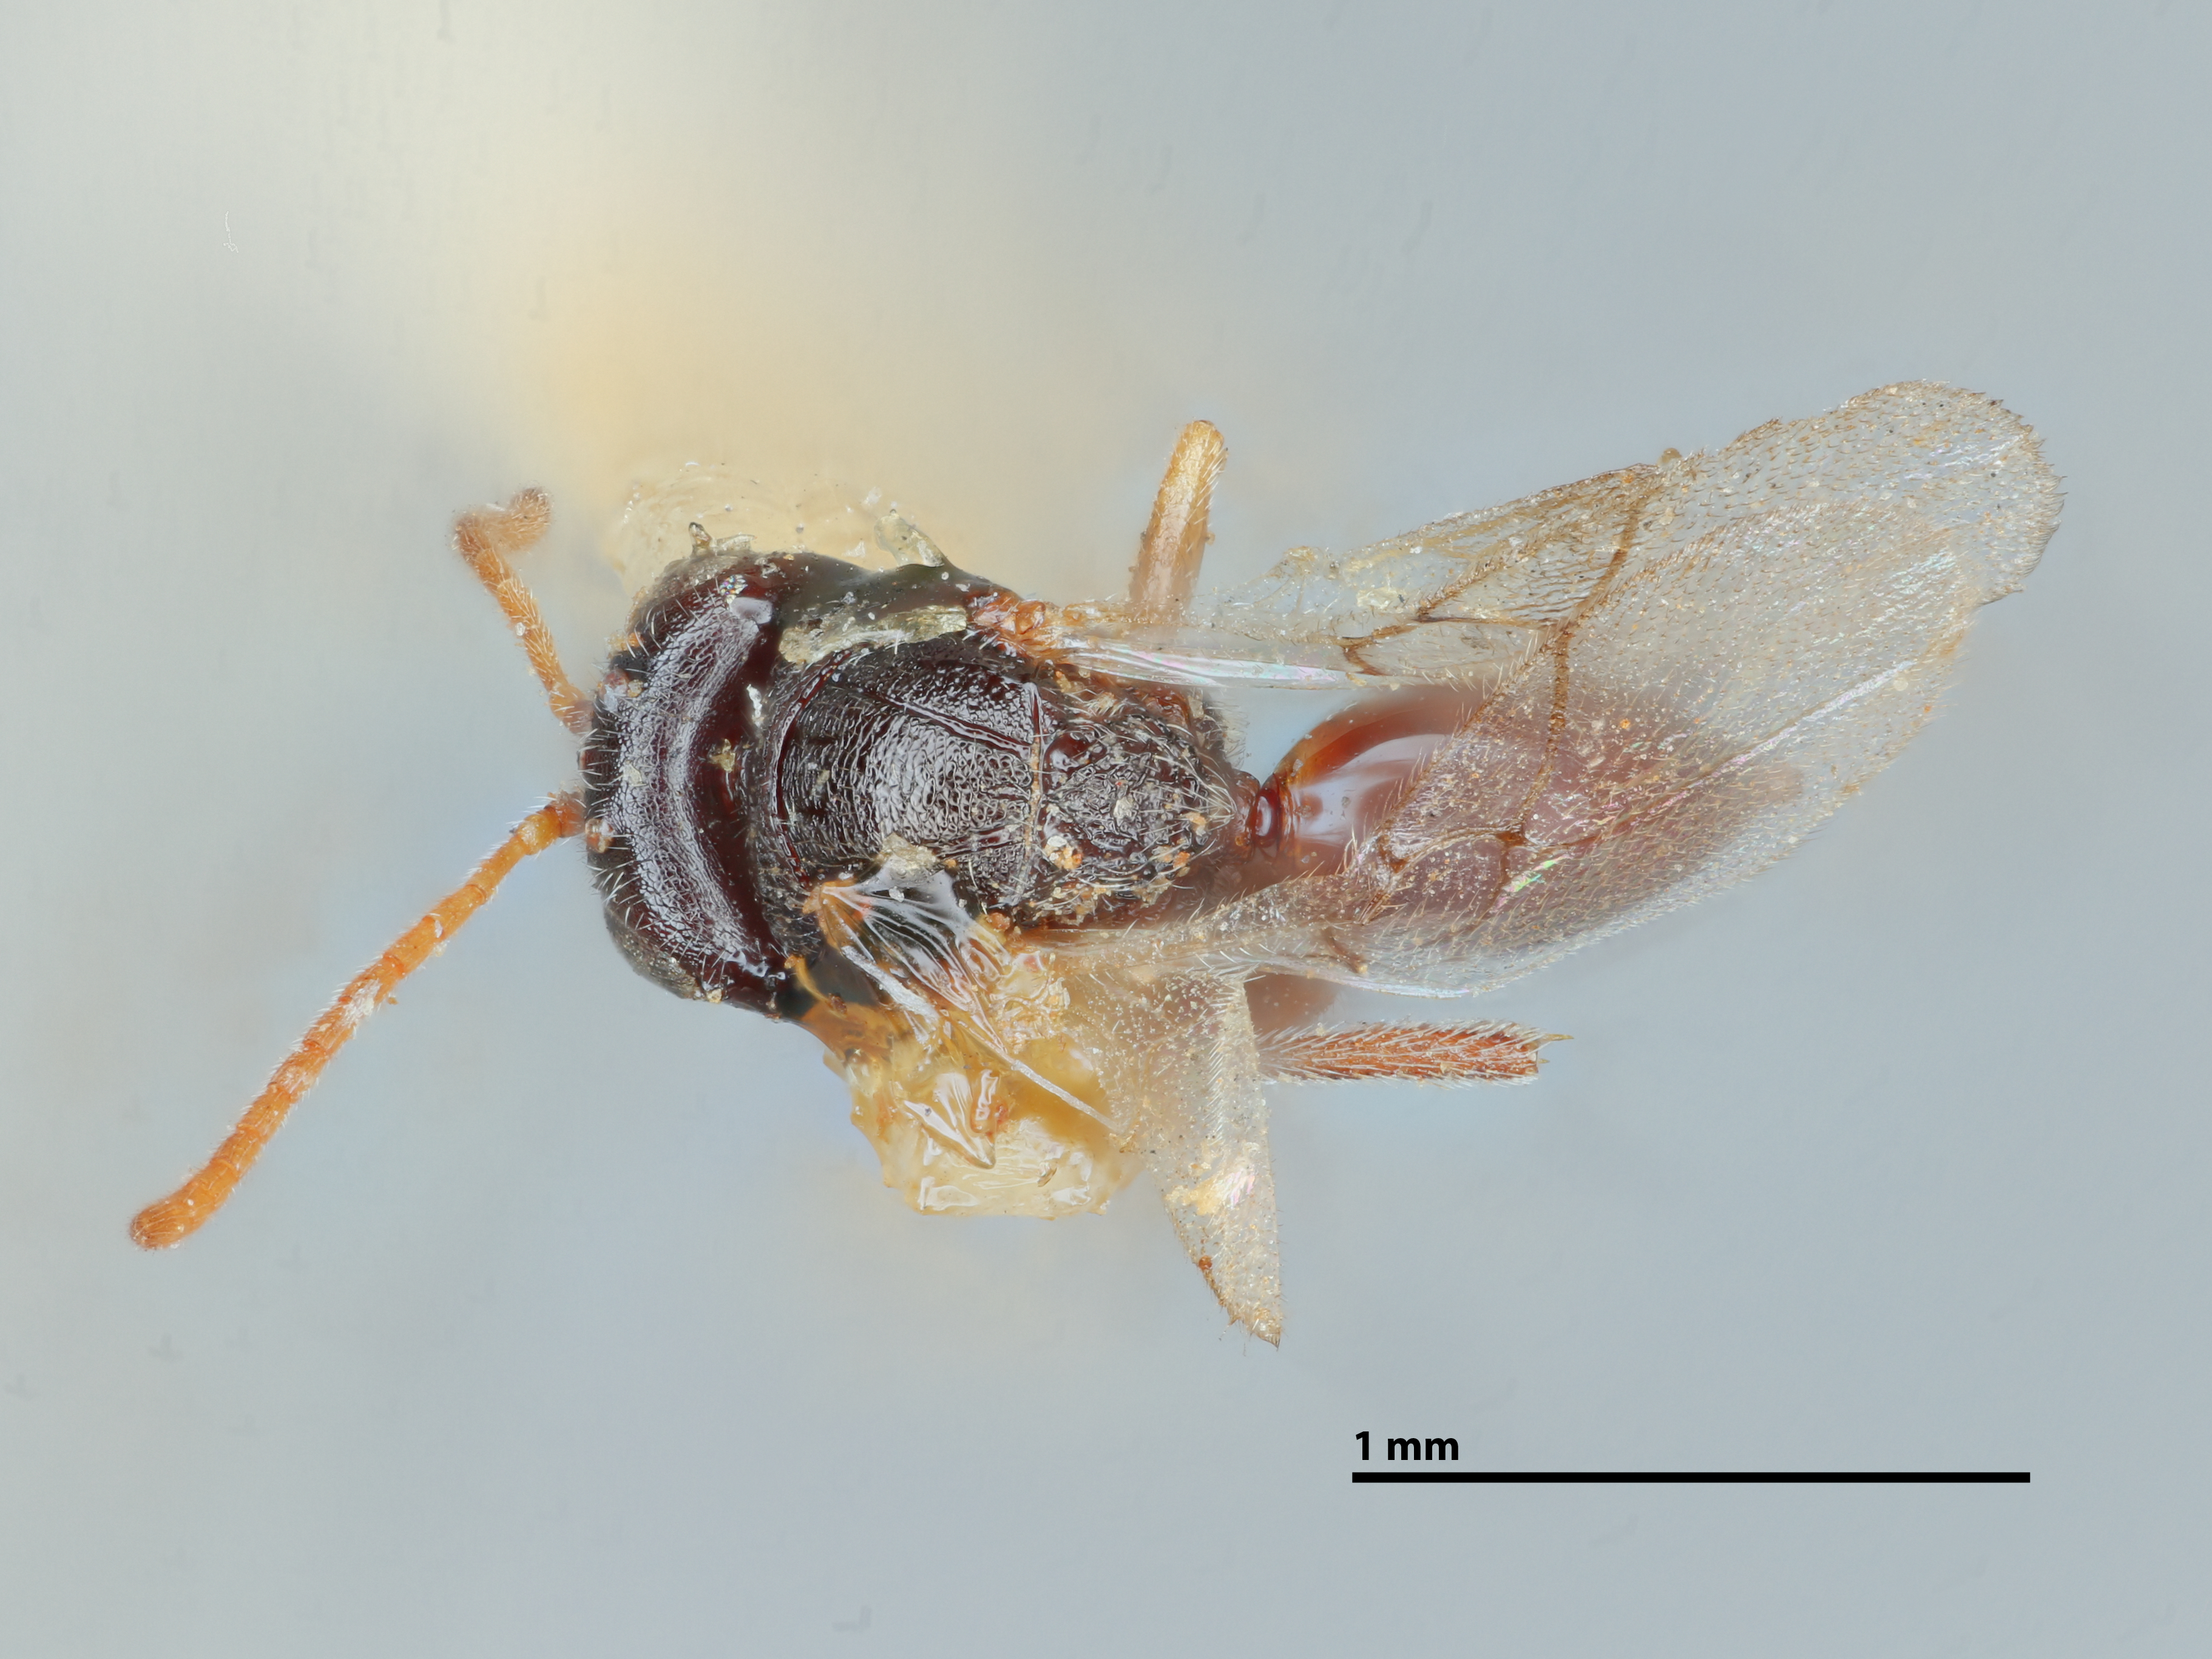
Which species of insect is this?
Euceroptres primus
